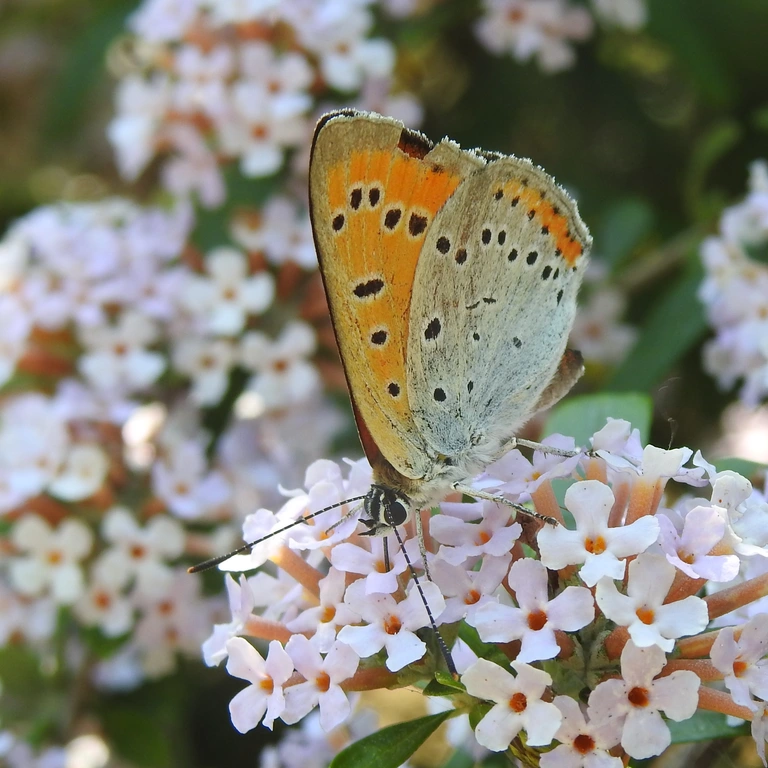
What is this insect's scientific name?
Lycaena dispar
